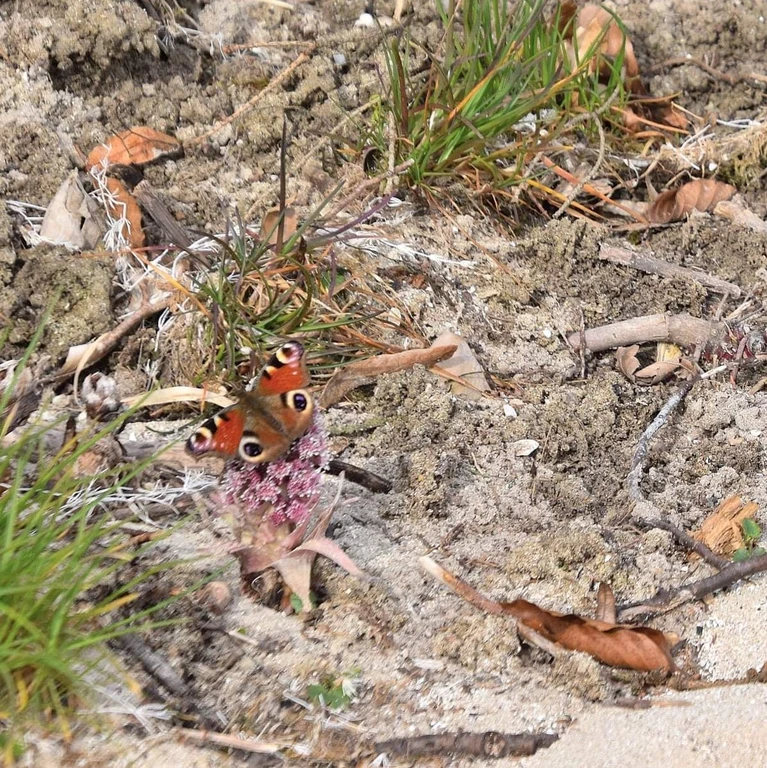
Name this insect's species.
Aglais io
